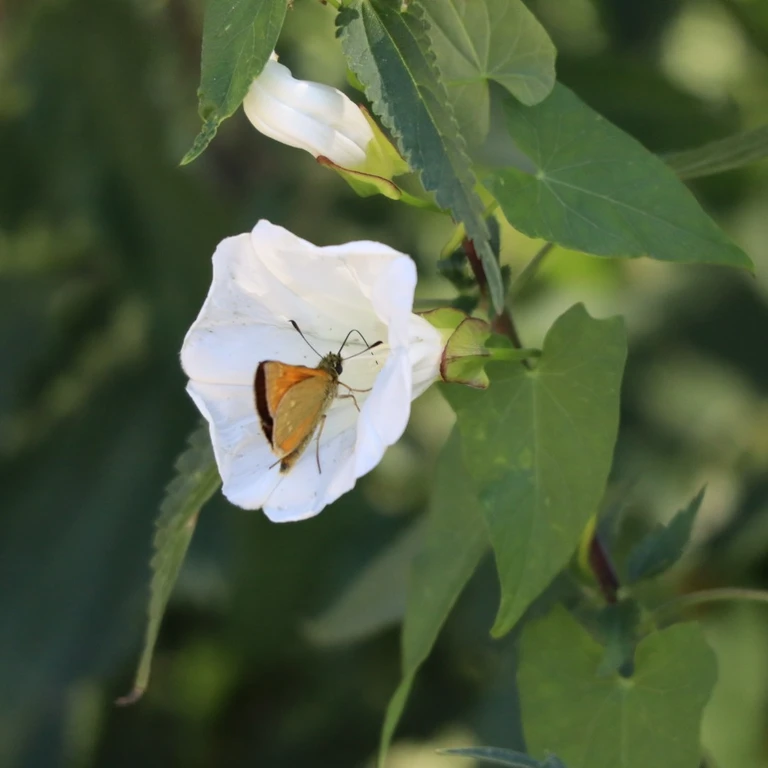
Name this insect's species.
Ochlodes sylvanus (also Ochlodes venata)
